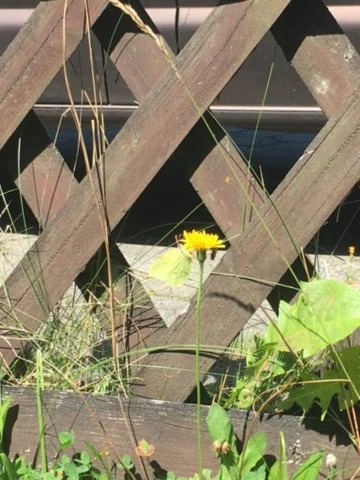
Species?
Gonepteryx rhamni
